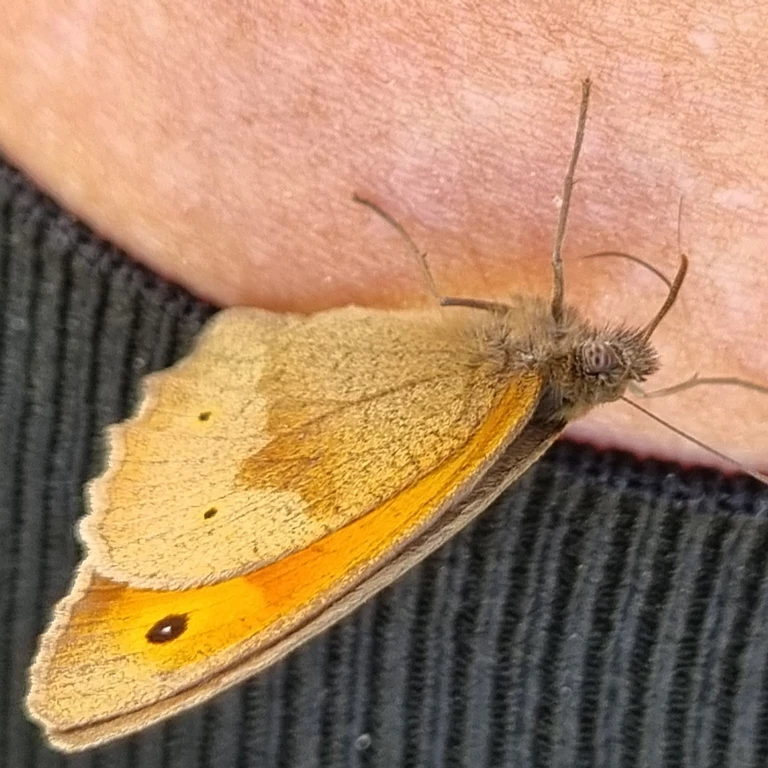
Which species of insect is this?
Maniola jurtina
